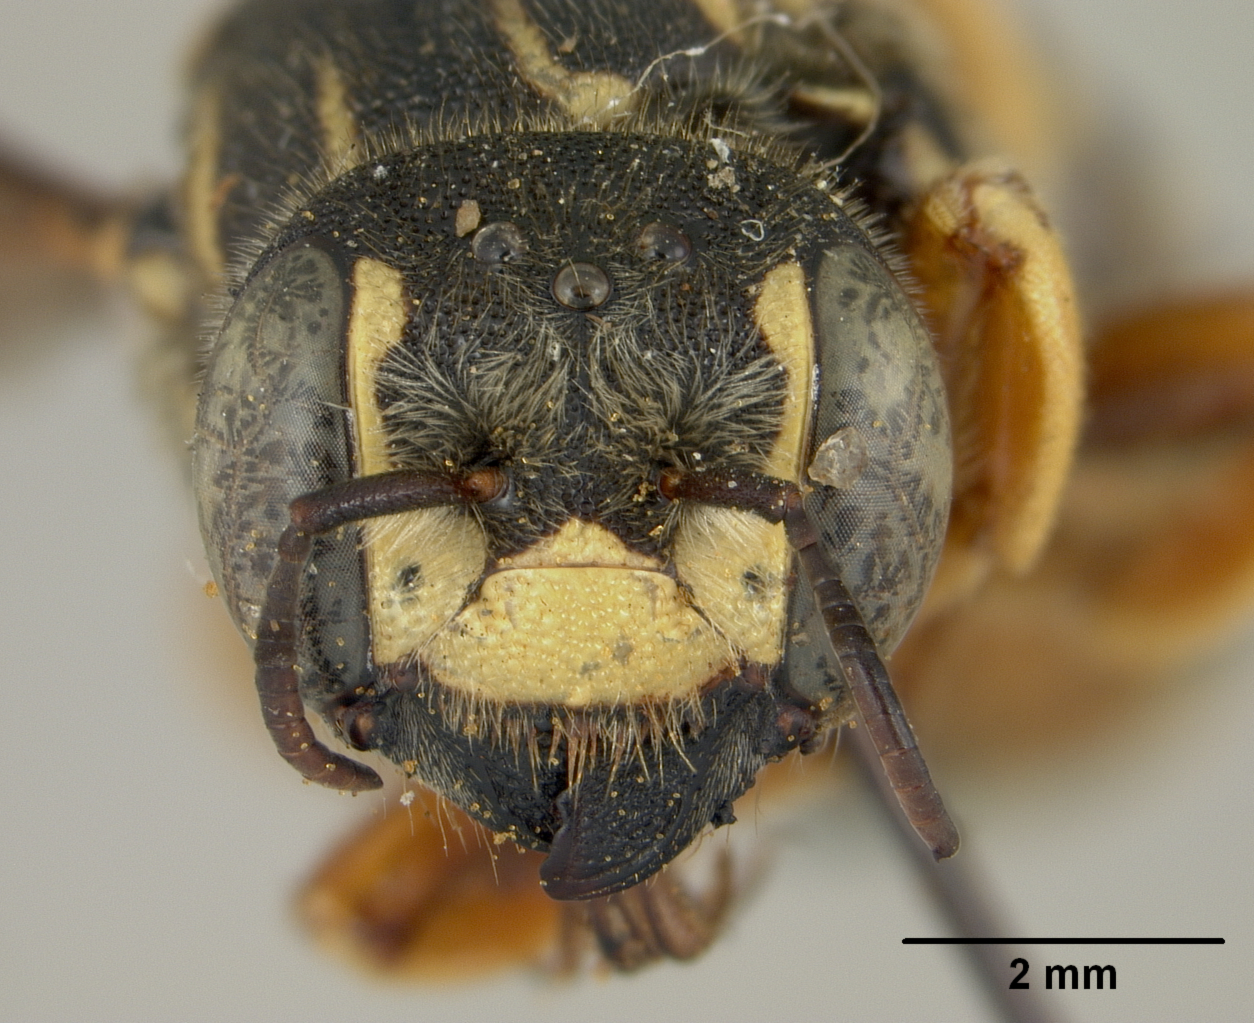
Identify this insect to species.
Anthidium harbecki
